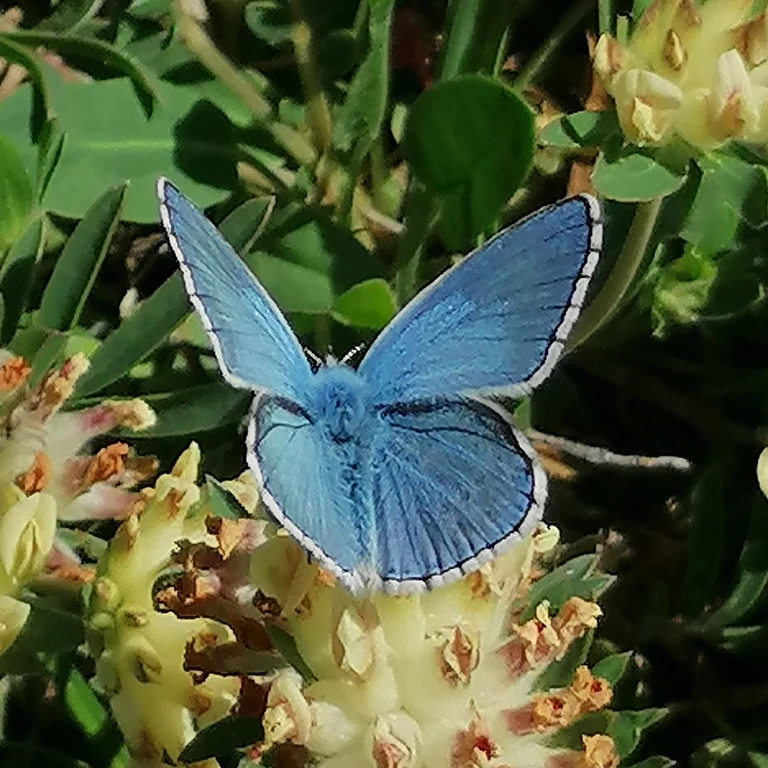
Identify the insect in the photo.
Lysandra bellargus
